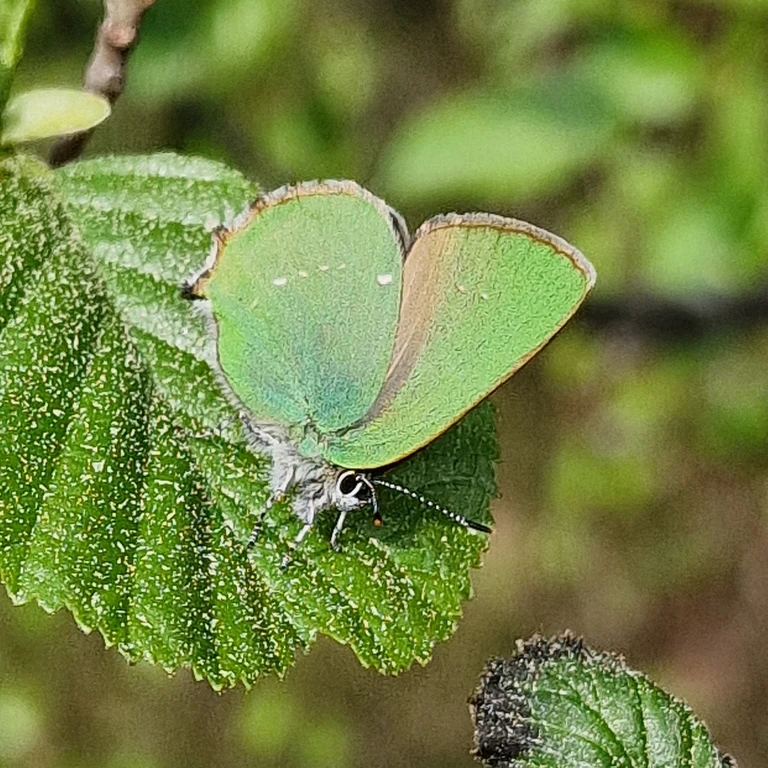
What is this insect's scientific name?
Callophrys rubi
